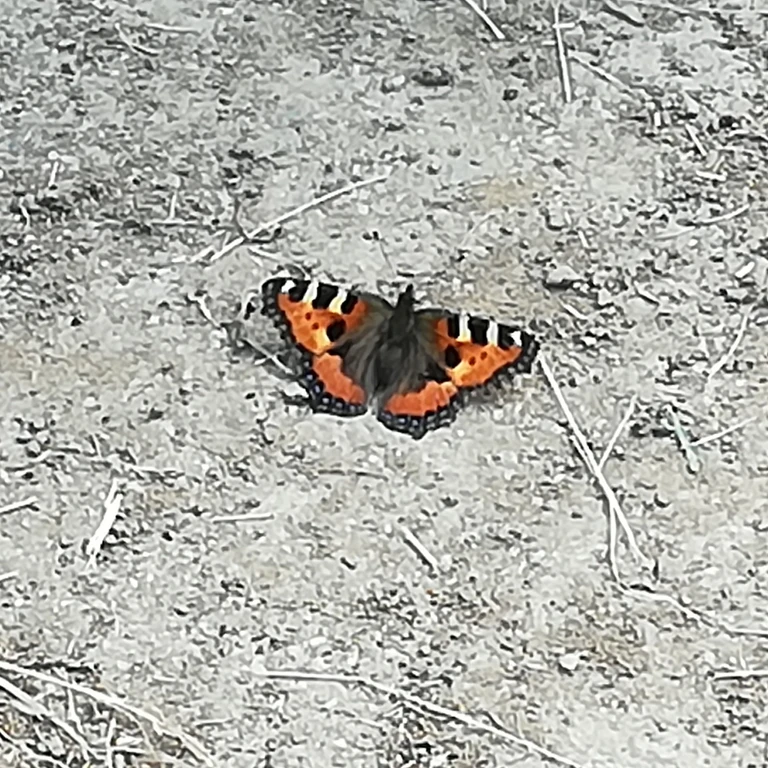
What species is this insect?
Aglais urticae
